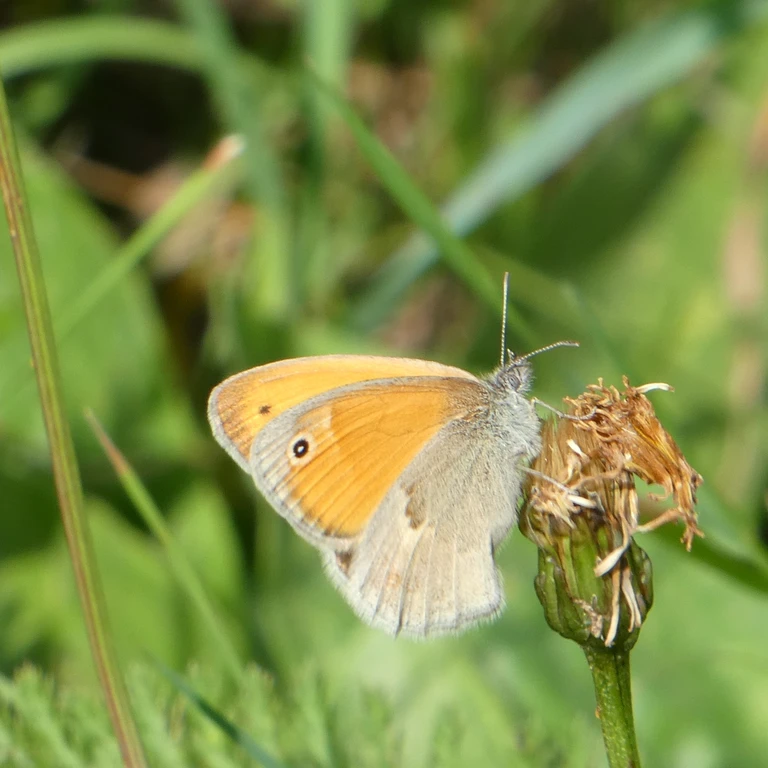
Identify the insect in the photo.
Coenonympha pamphilus
